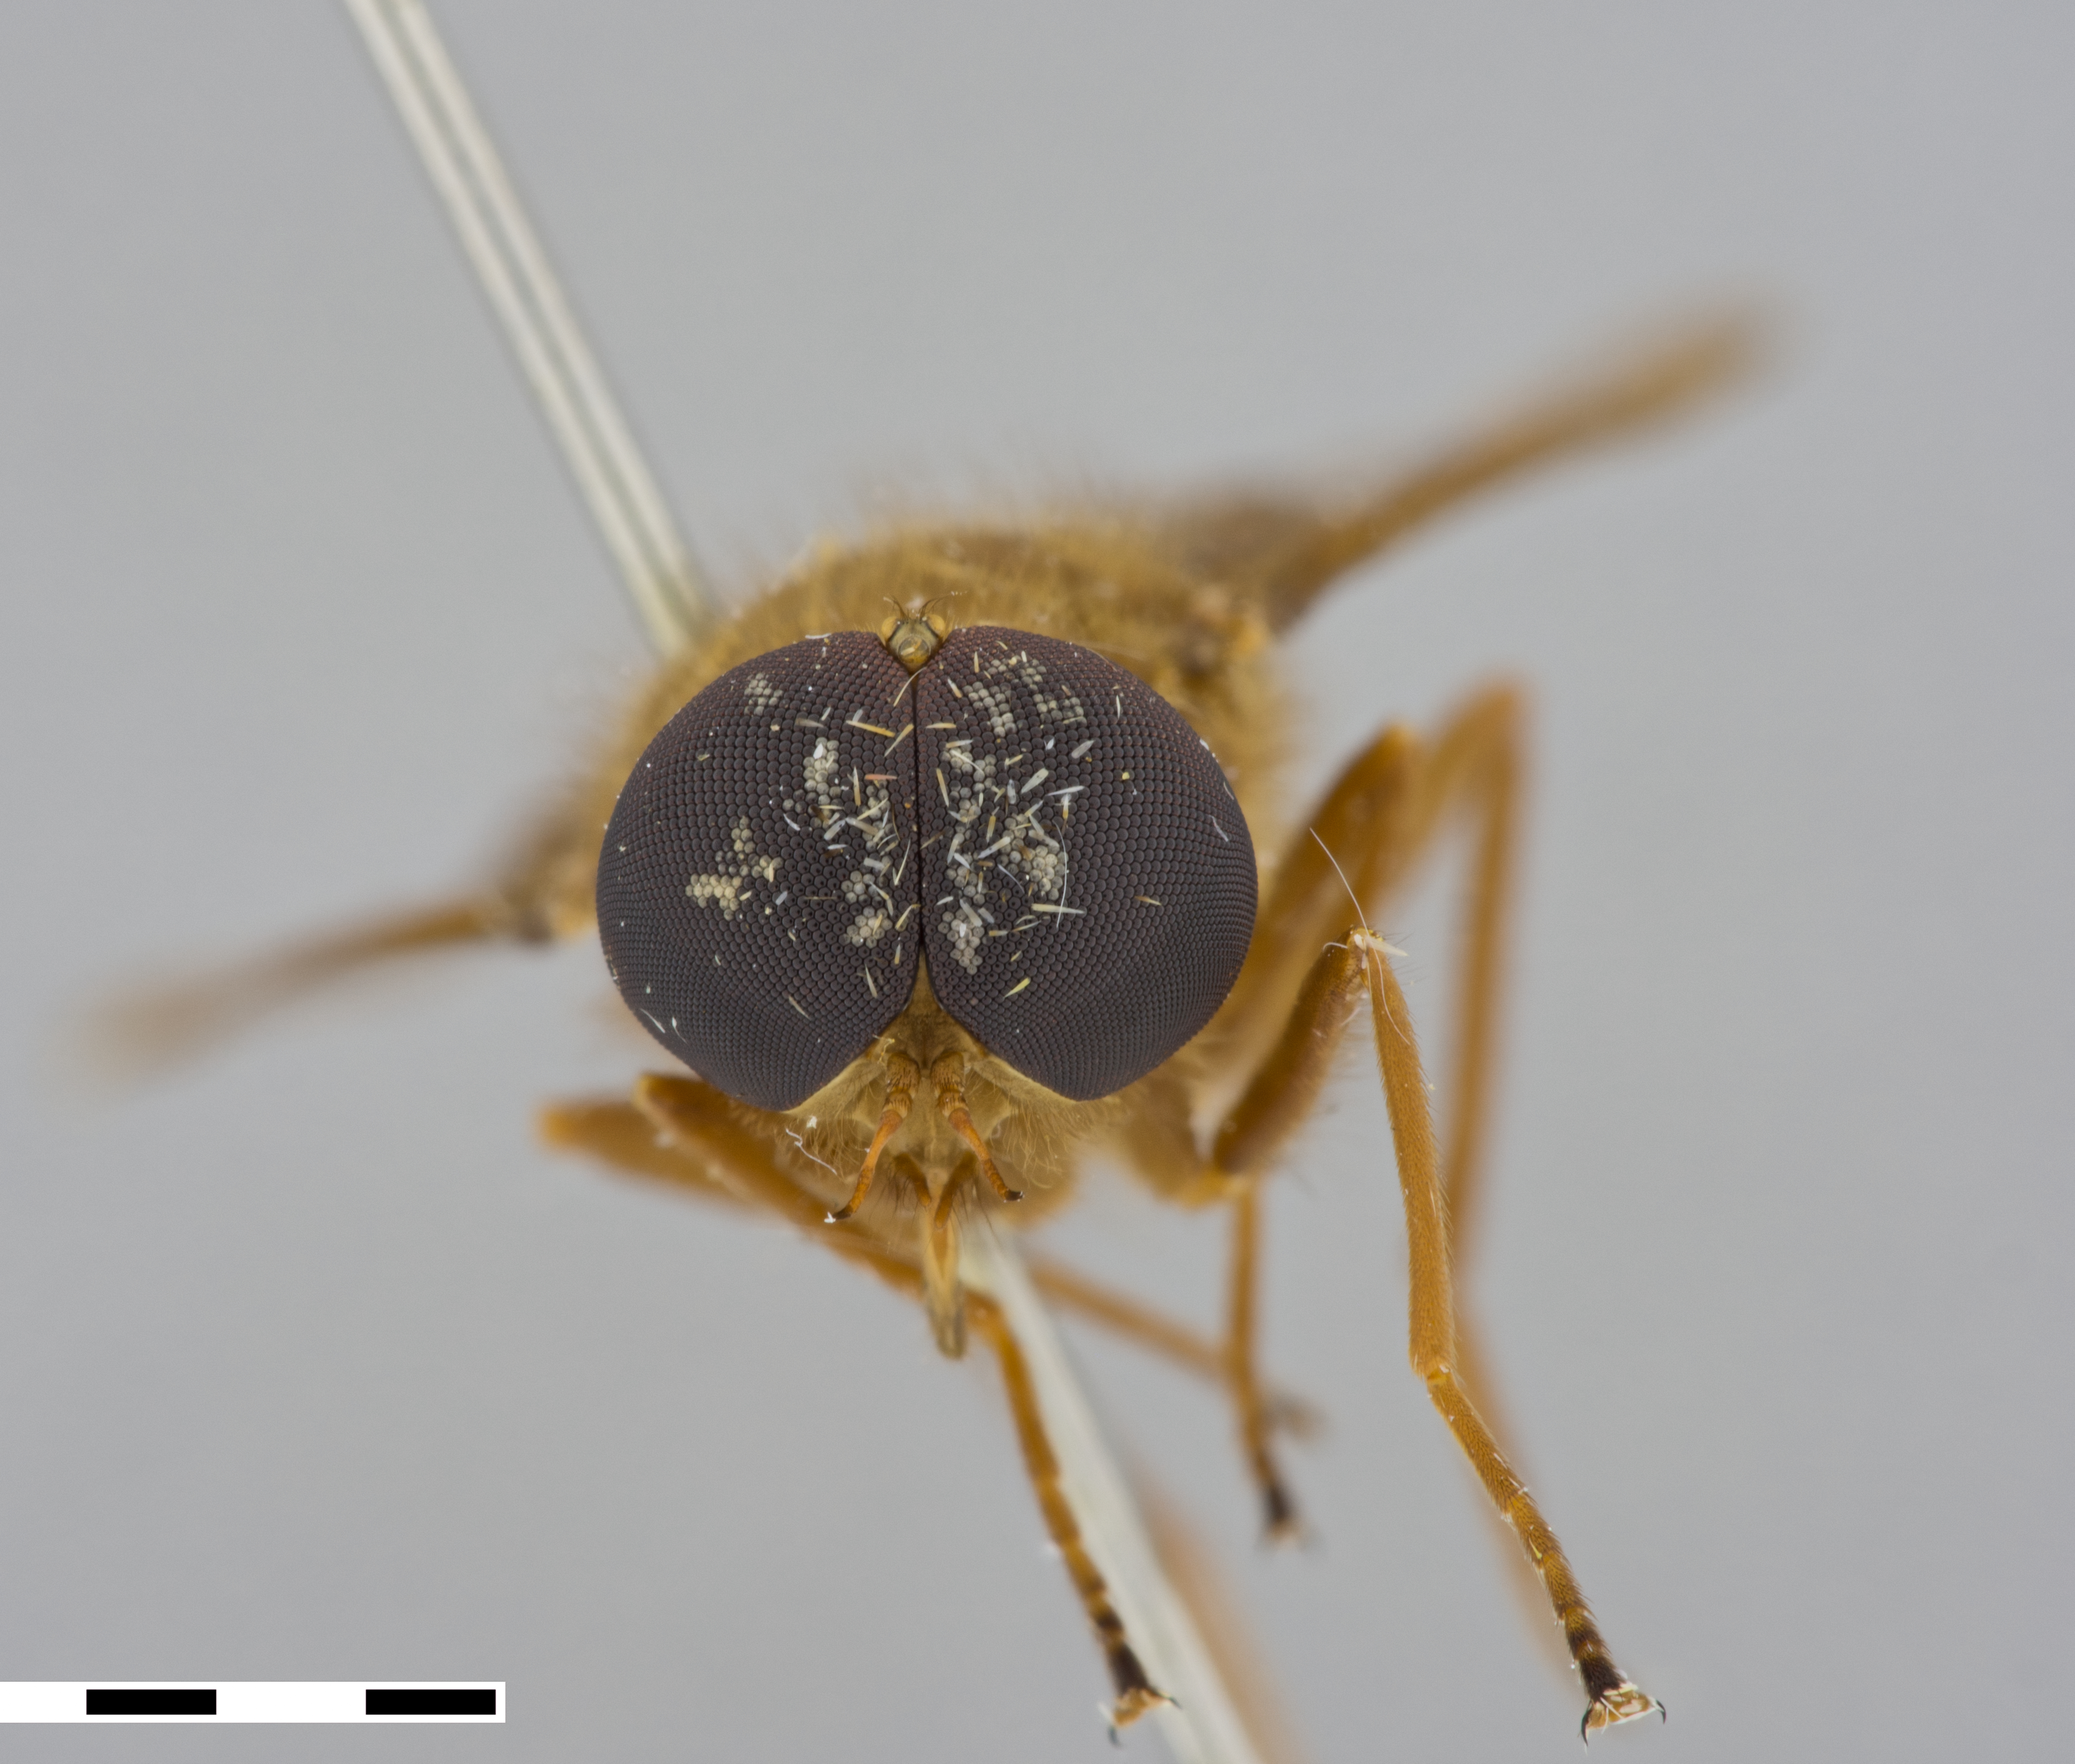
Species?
Aegophagamyia chopardi
